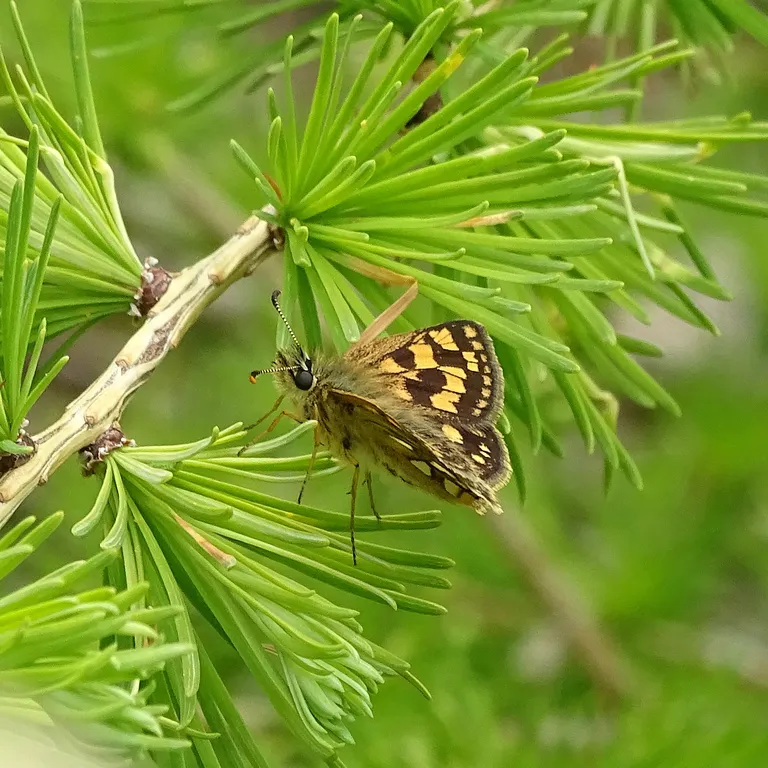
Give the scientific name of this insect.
Carterocephalus palaemon
